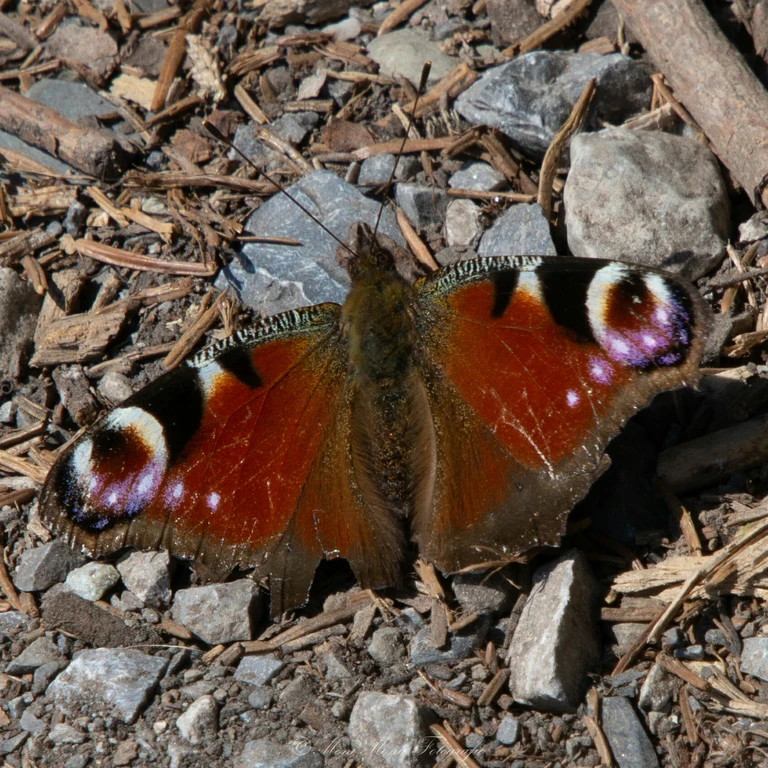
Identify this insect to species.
Aglais io
